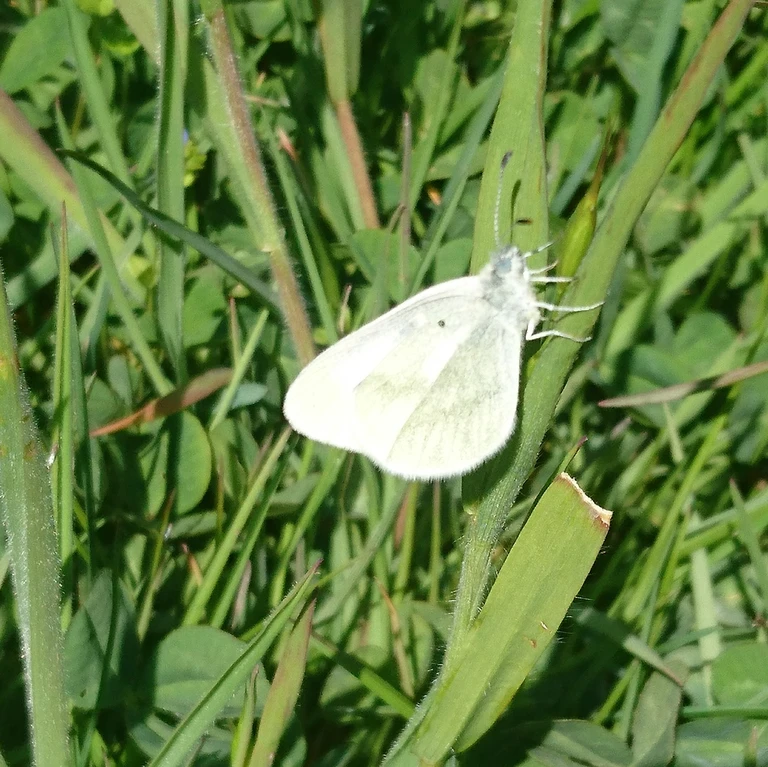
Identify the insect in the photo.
Leptidea sinapis/juvernica
